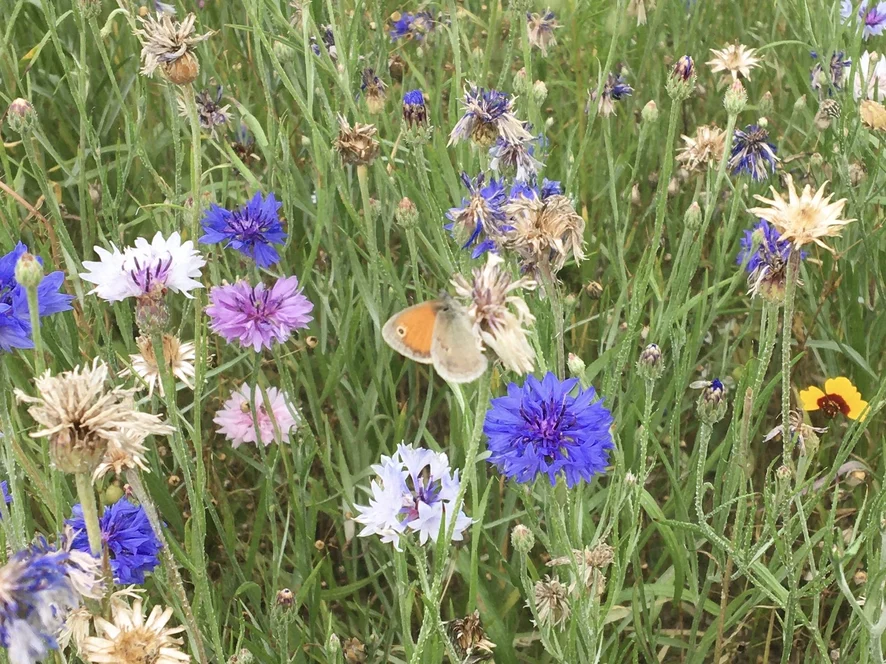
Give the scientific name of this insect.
Coenonympha pamphilus
